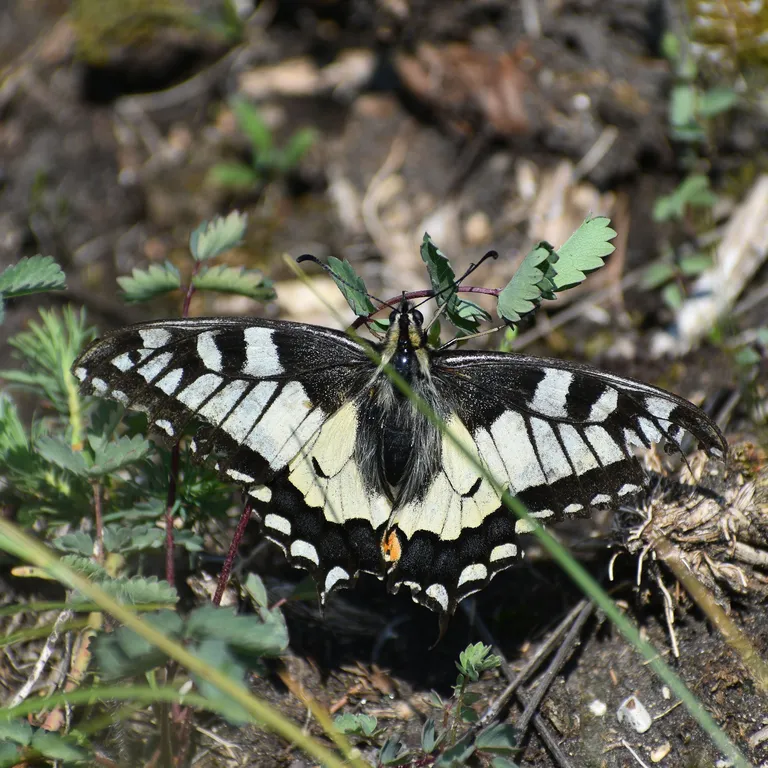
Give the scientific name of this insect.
Papilio machaon
